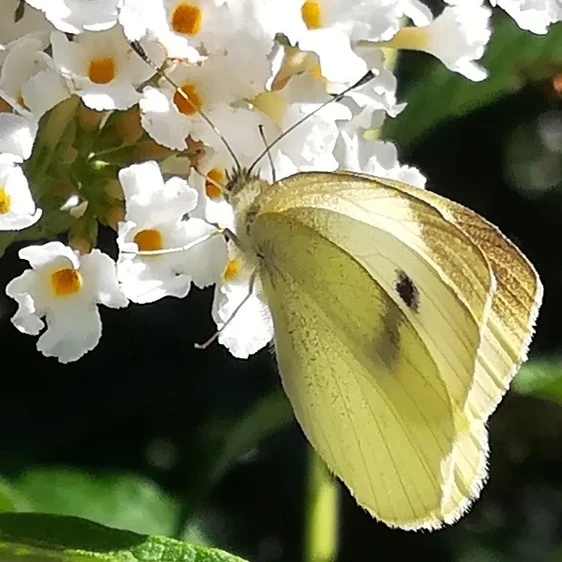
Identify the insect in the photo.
Pieris rapae
